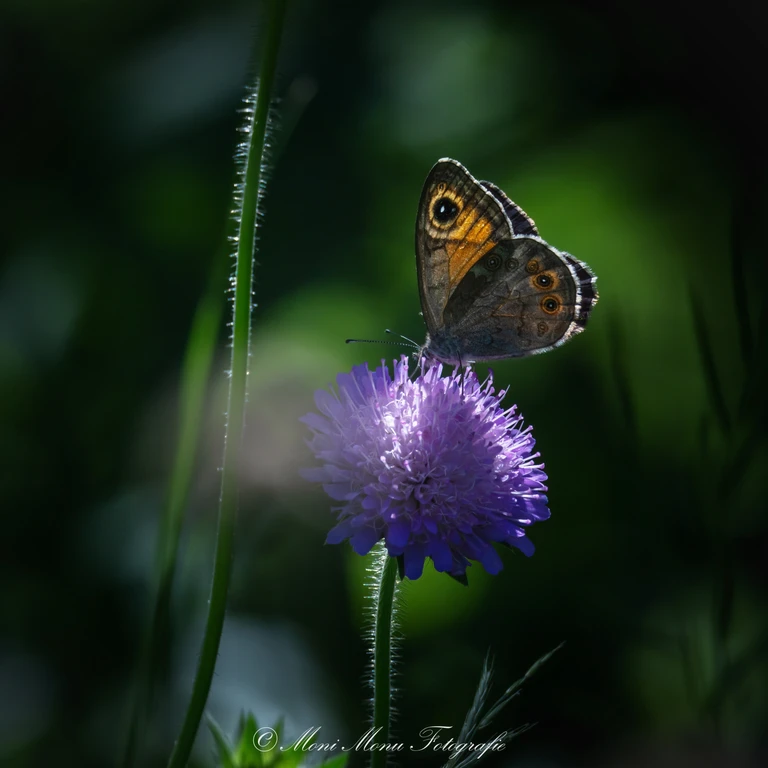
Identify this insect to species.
Lasiommata maera (also Pararge maera)
